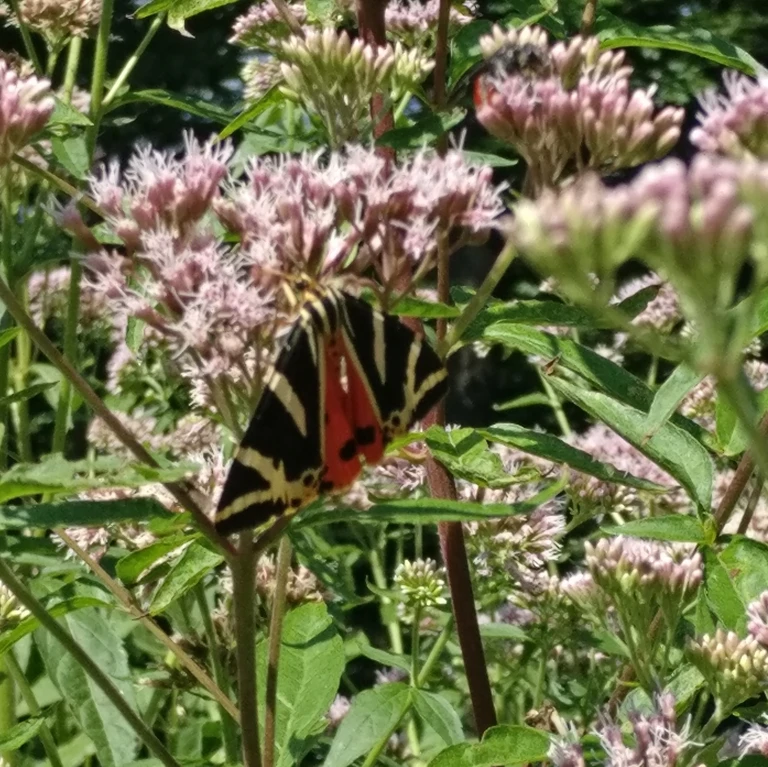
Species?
Euplagia quadripunctaria
